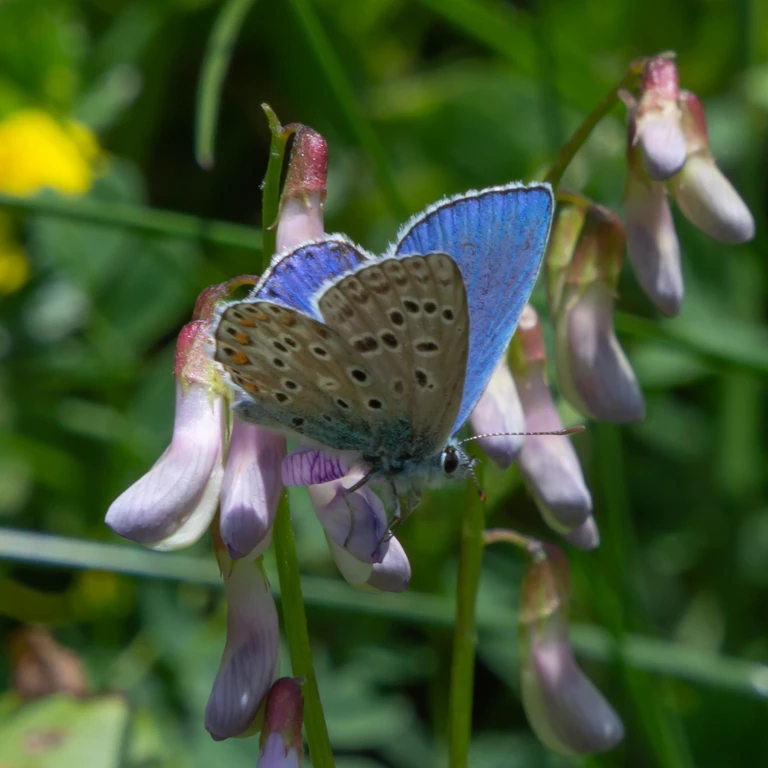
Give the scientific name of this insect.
Lysandra bellargus
